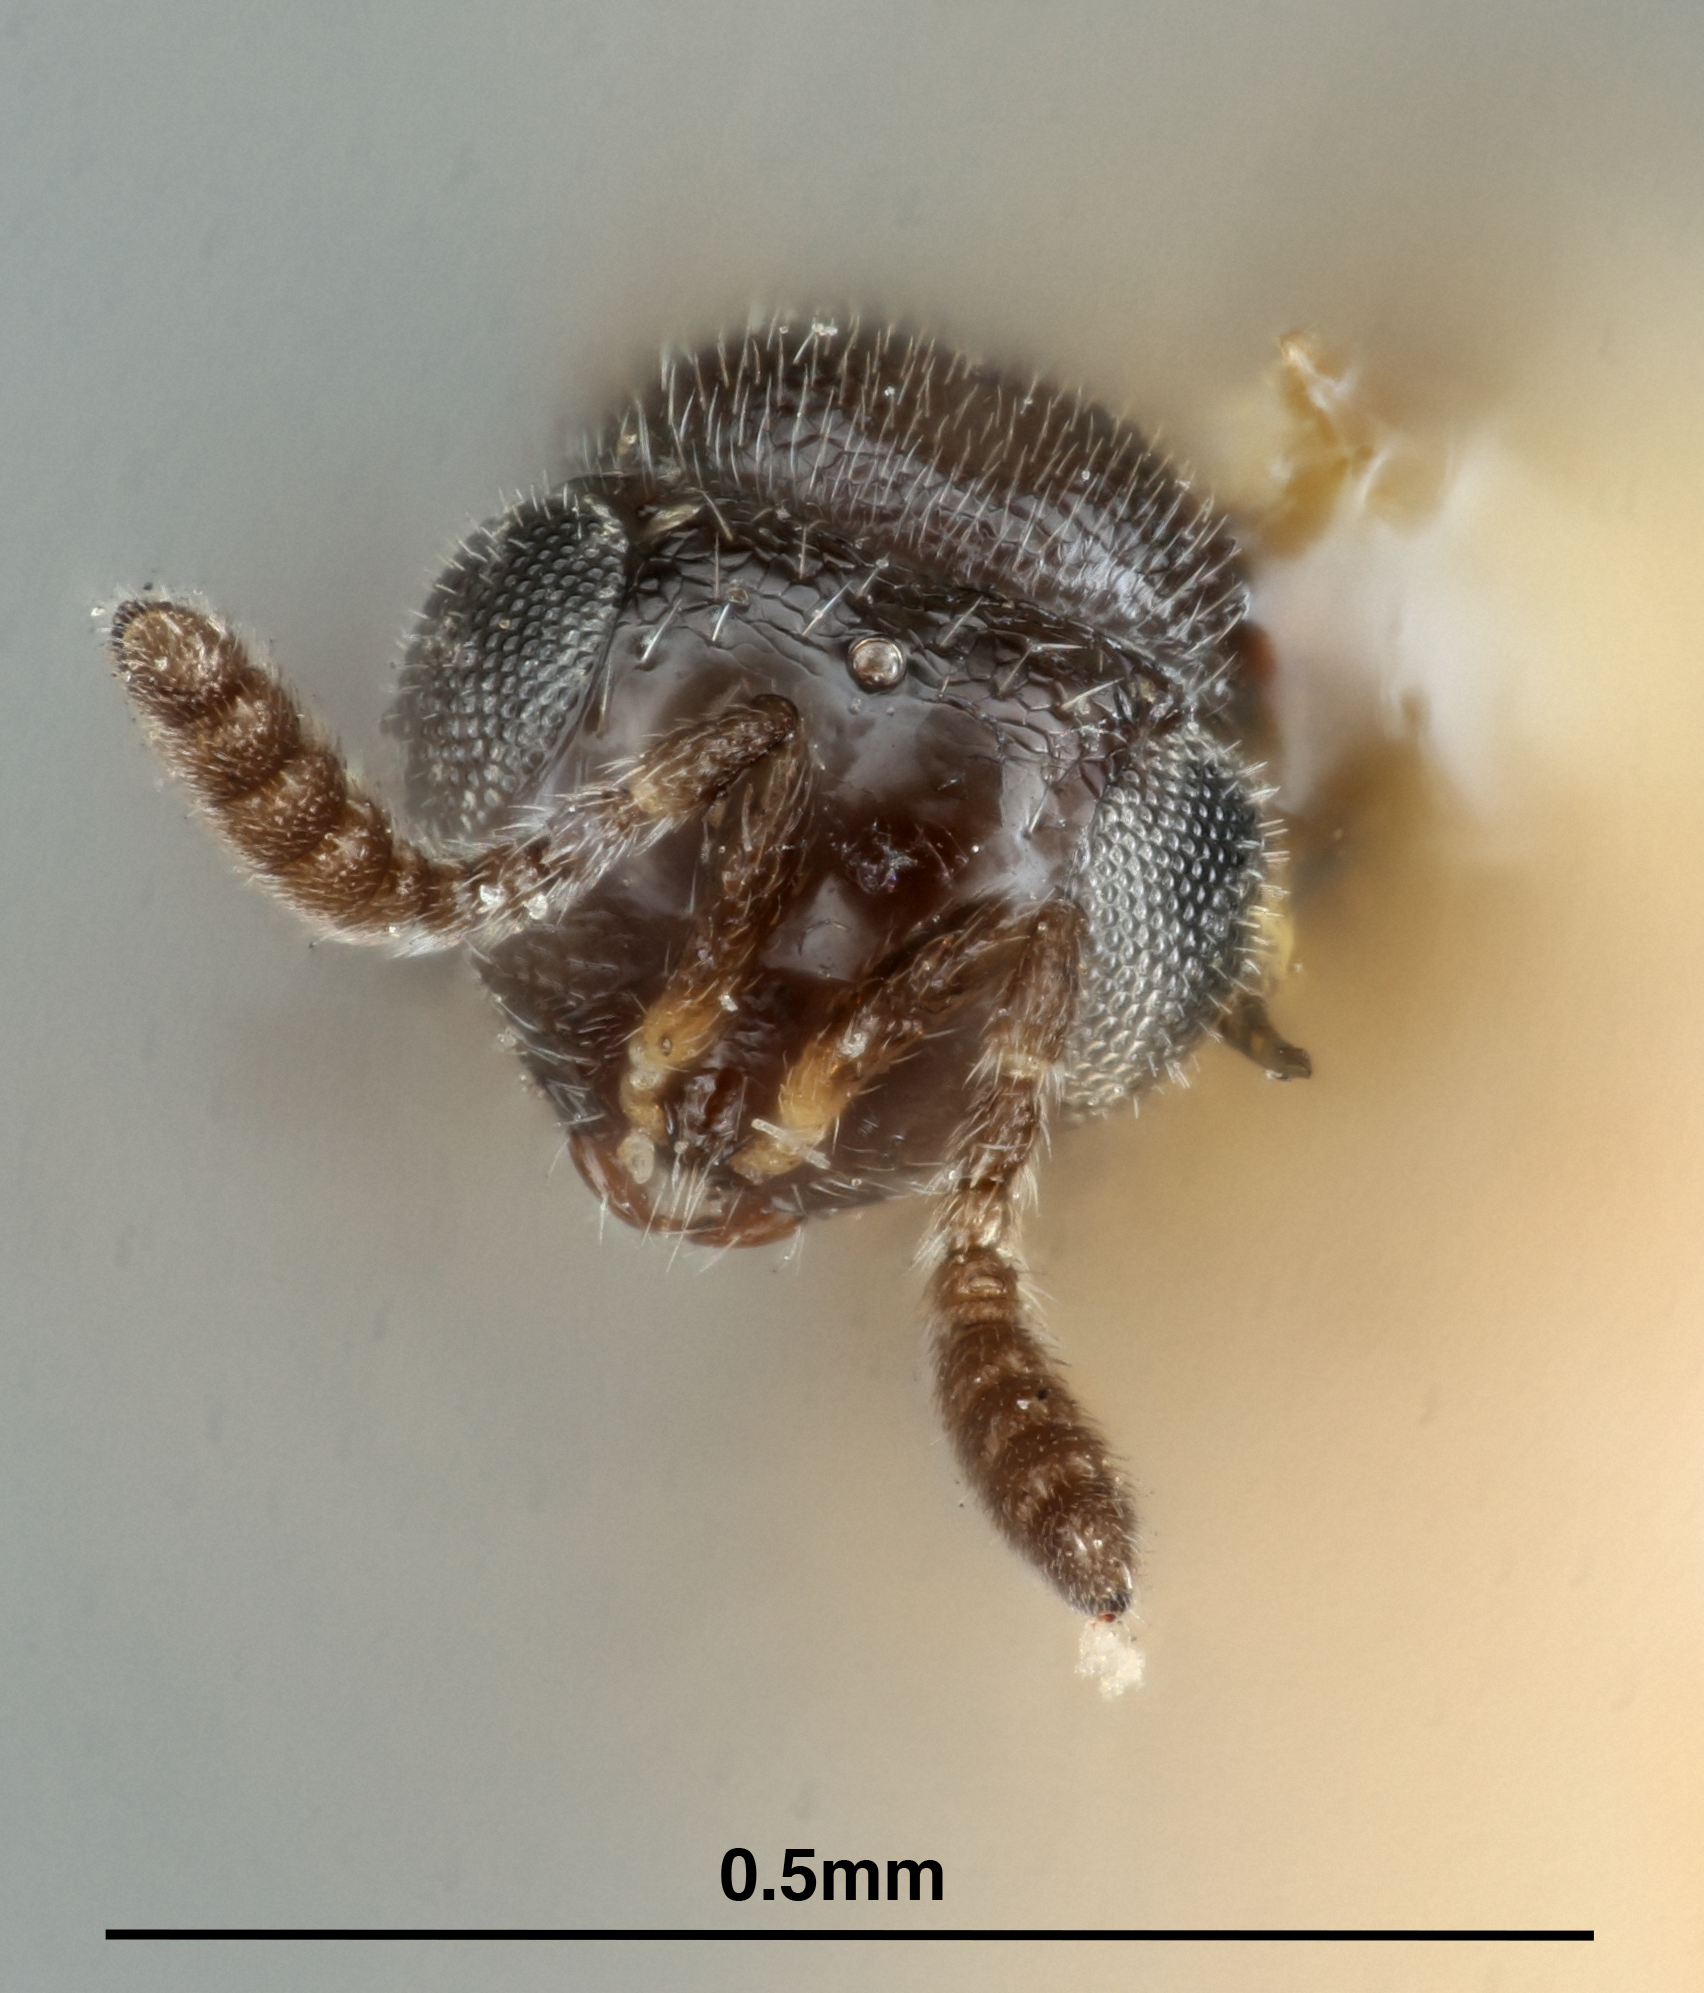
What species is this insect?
Telenomus euproctidis
